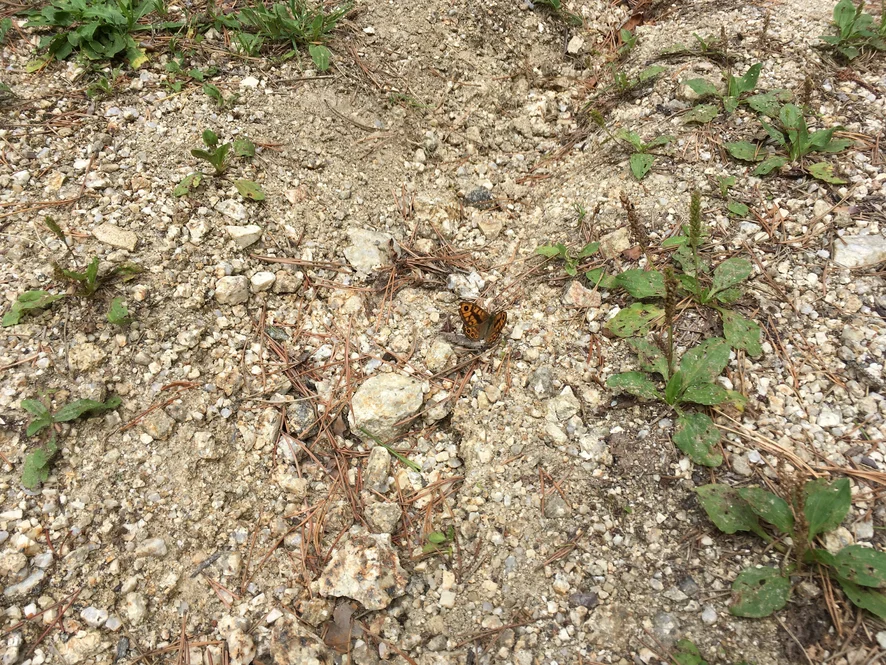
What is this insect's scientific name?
Lasiommata megera (also Pararge megera)
